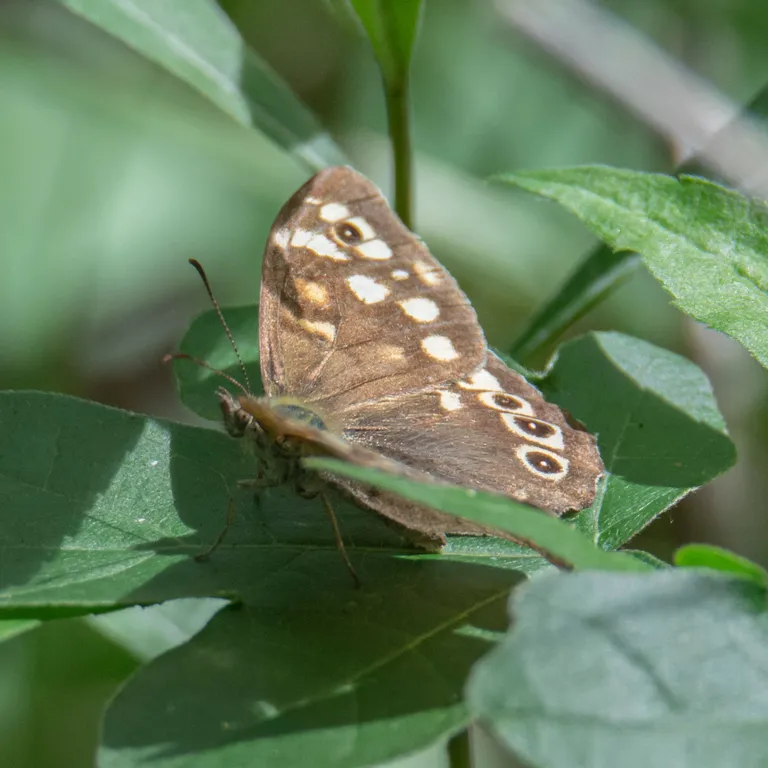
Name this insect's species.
Pararge aegeria
